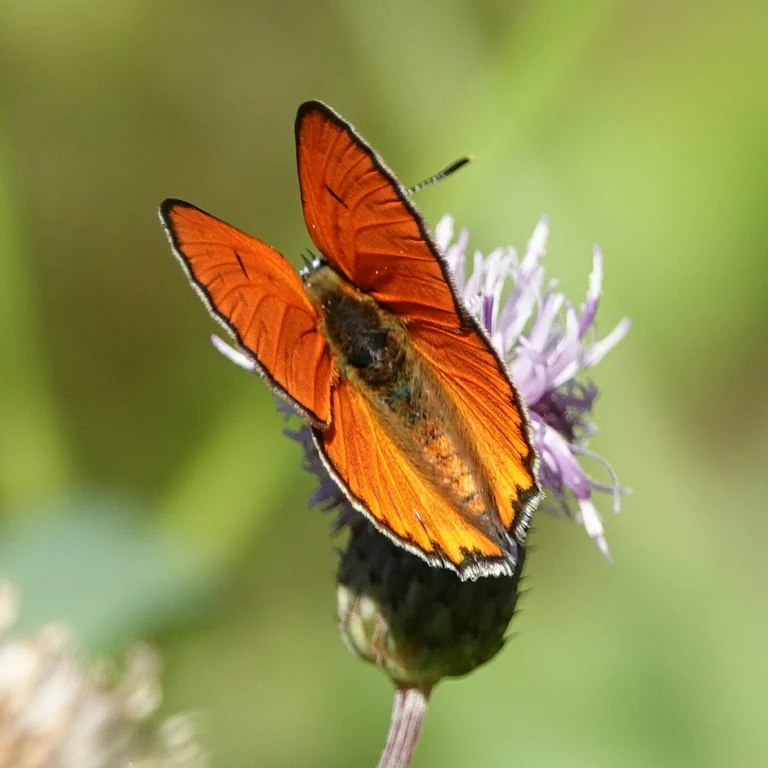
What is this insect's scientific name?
Lycaena dispar
